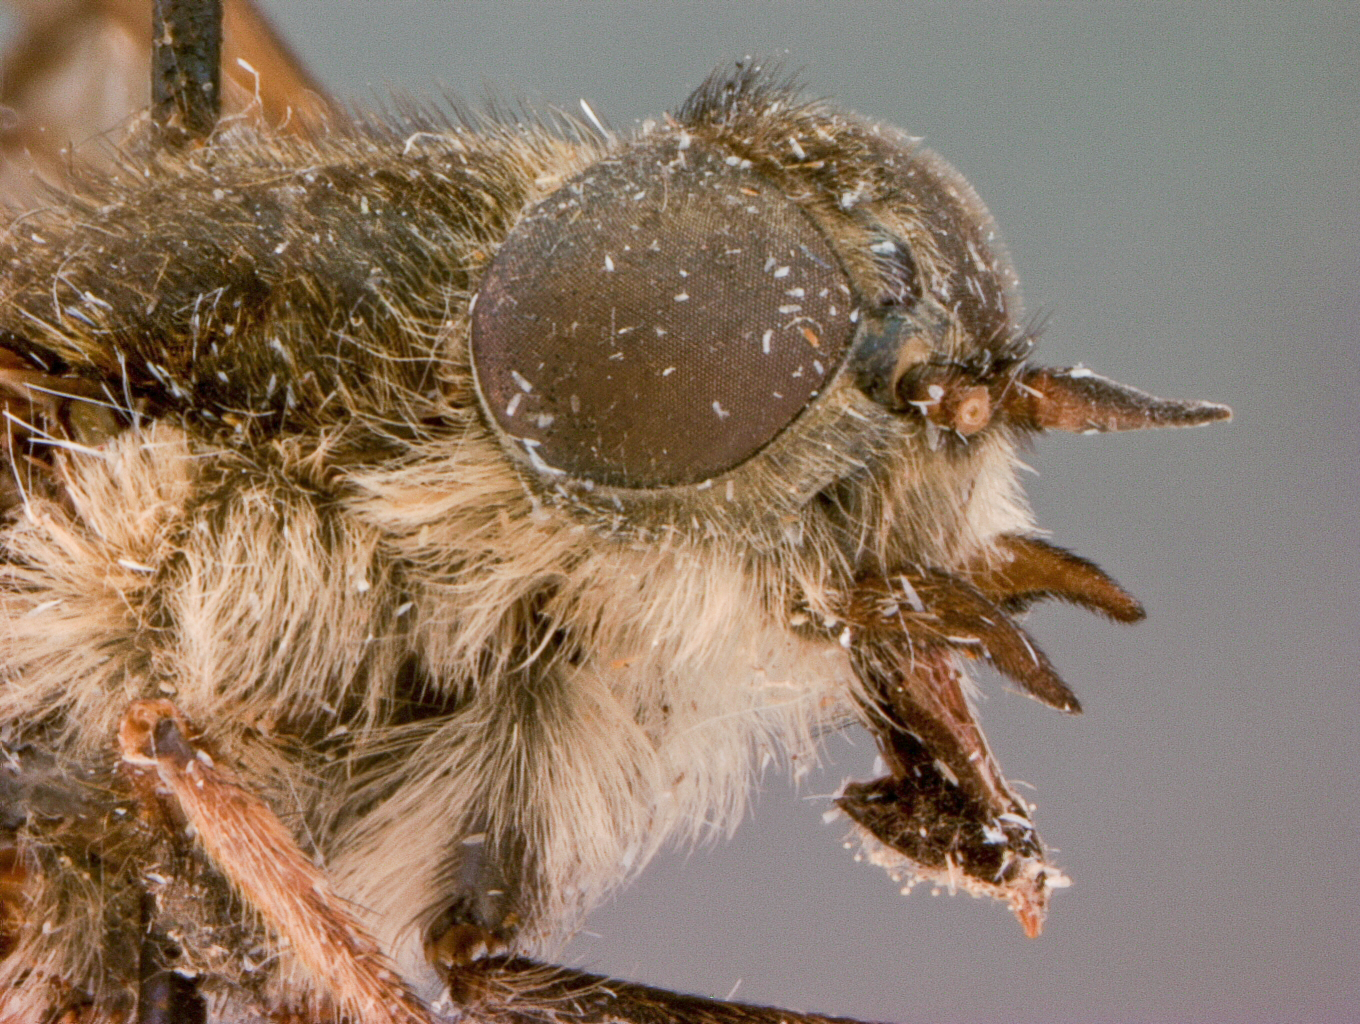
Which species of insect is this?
Hybomitra nola
